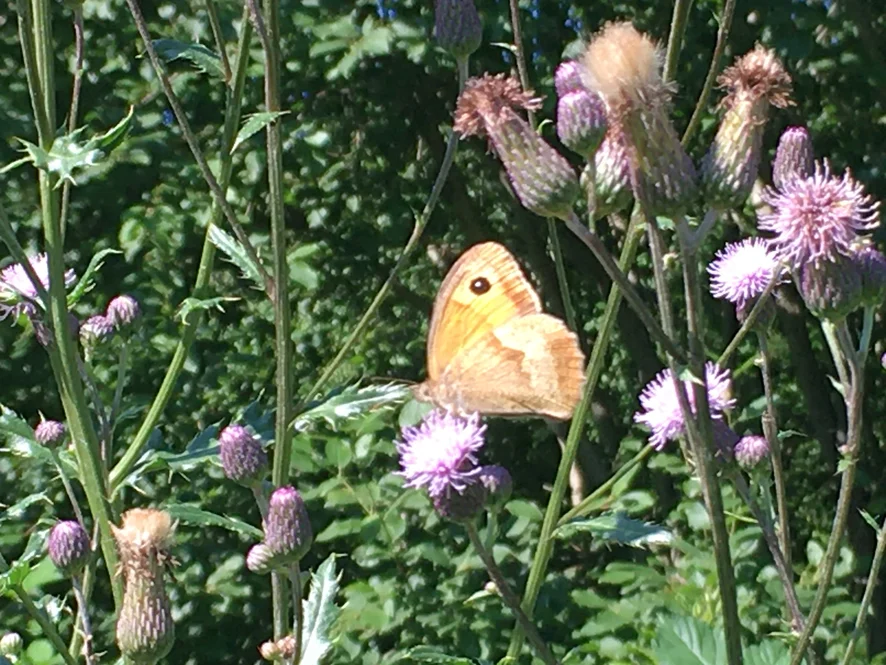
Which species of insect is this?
Maniola jurtina
